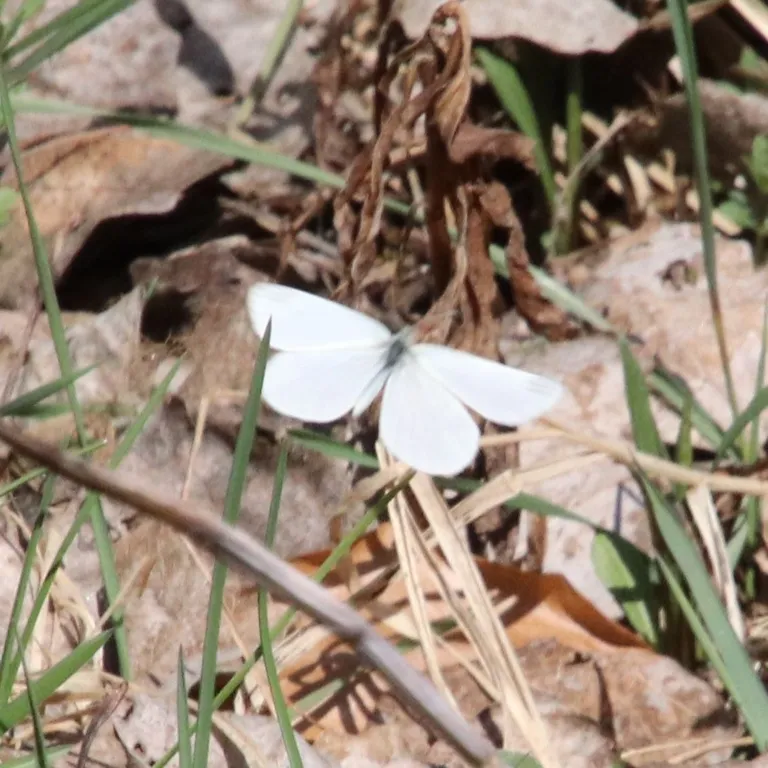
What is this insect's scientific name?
Leptidea sinapis/juvernica
